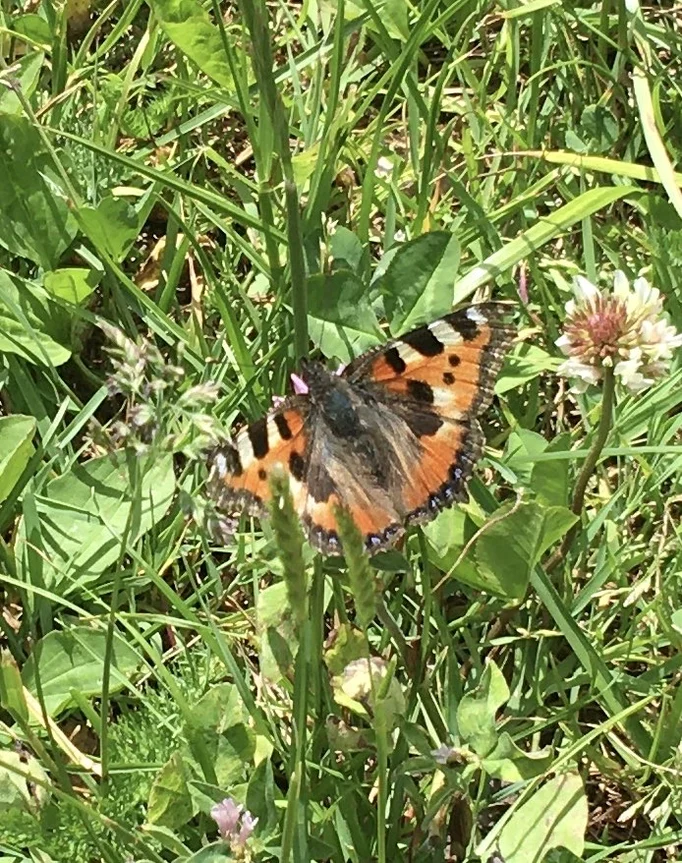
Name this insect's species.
Aglais urticae
